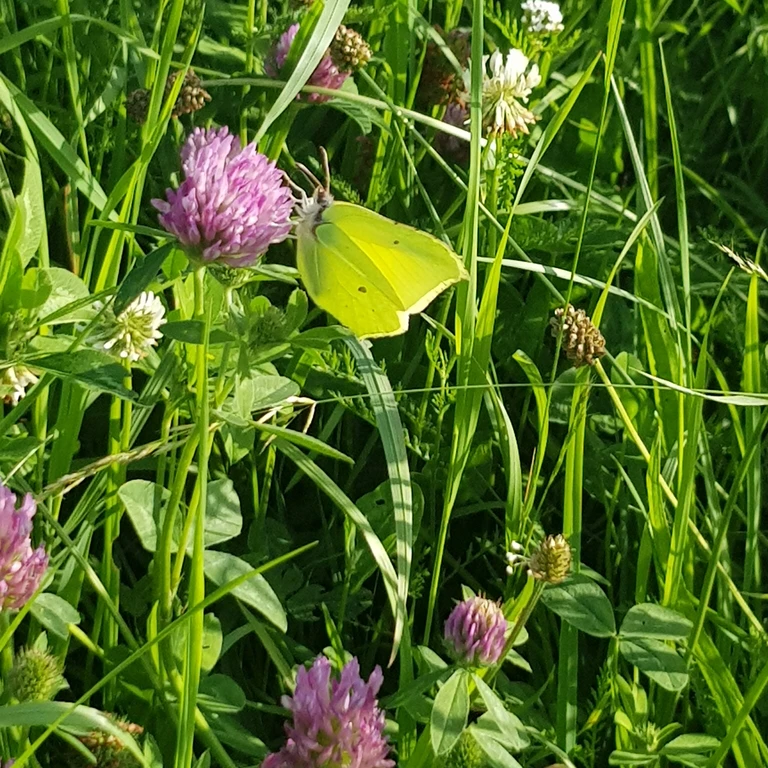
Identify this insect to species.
Gonepteryx rhamni
